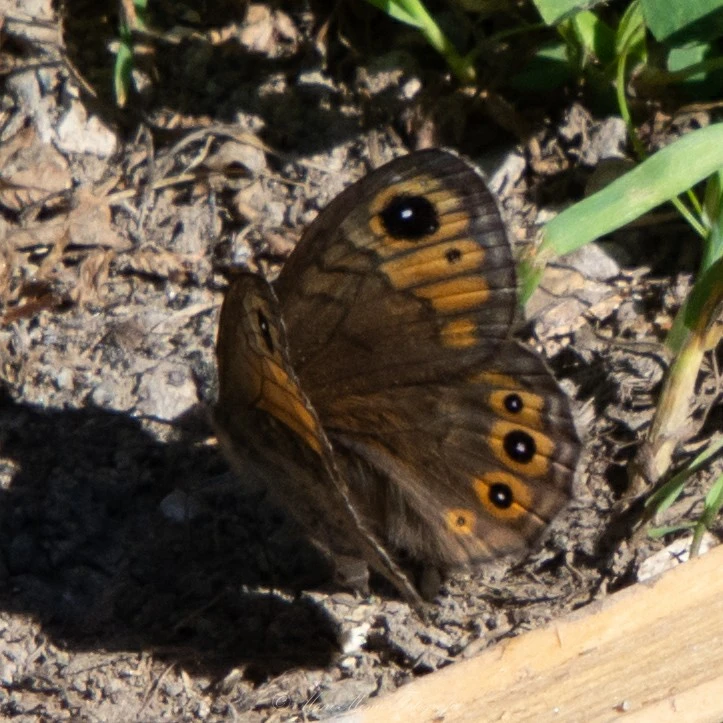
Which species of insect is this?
Lasiommata petropolitana (also Pararge petropolitana)
